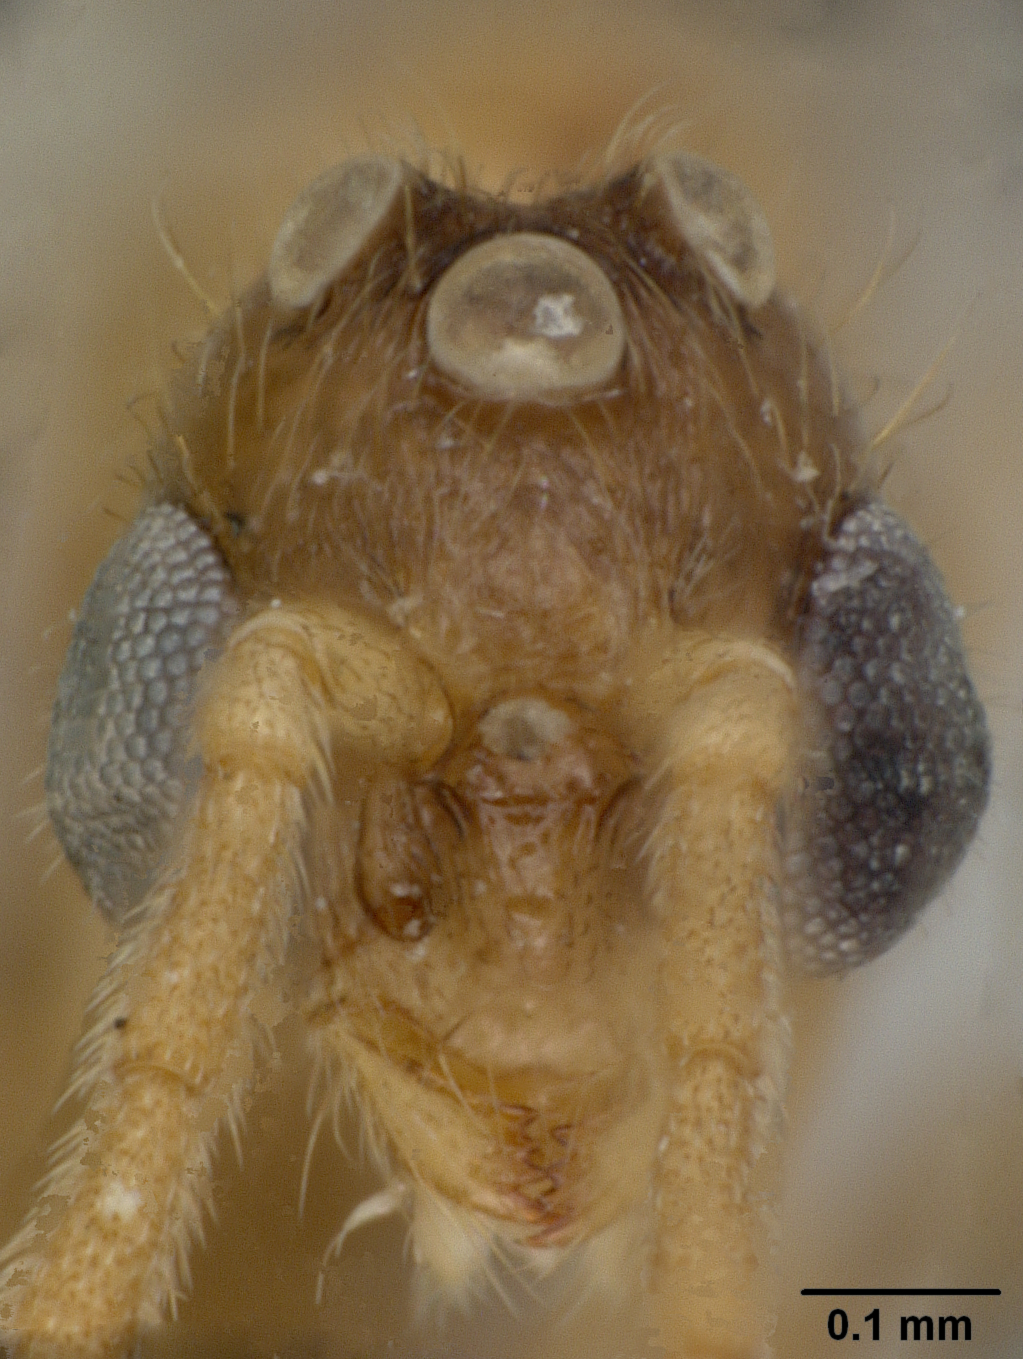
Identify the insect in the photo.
Oligomyrmex viehmeyeri
